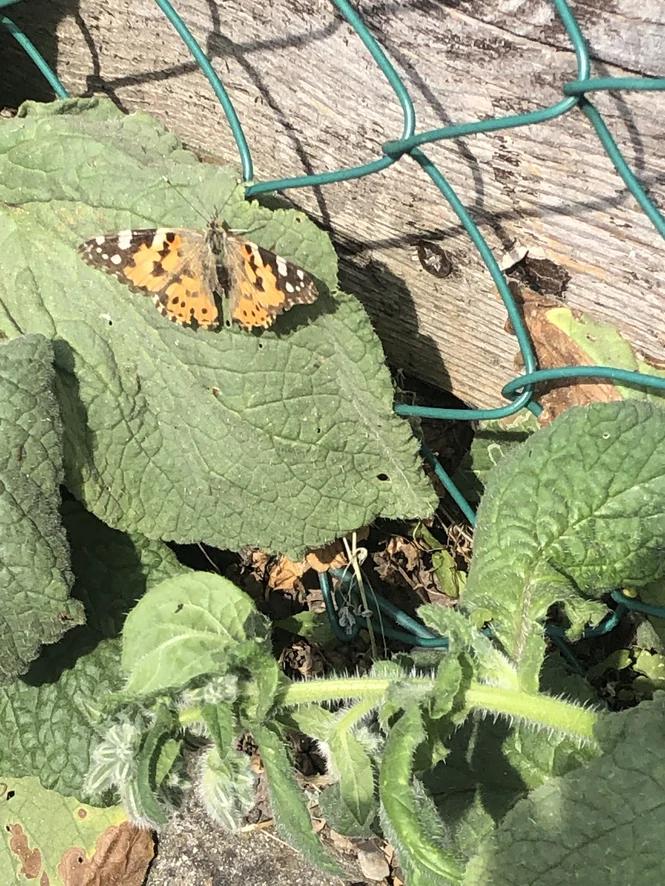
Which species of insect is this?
Vanessa cardui
